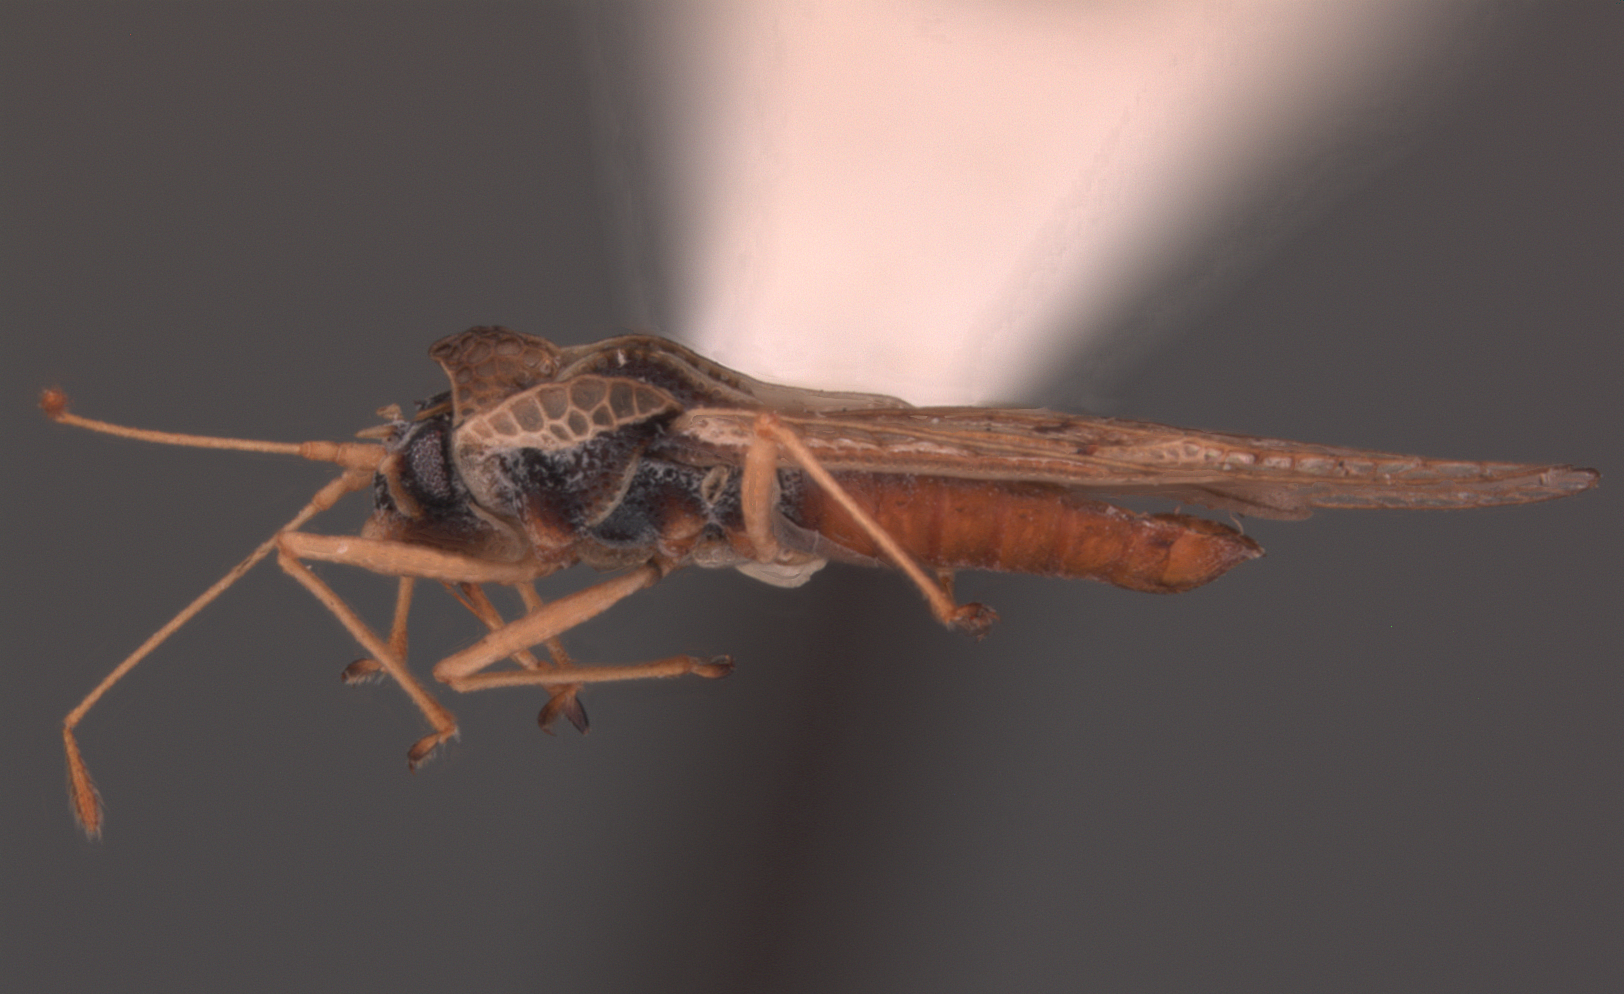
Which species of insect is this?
Oedotingis mexicana
